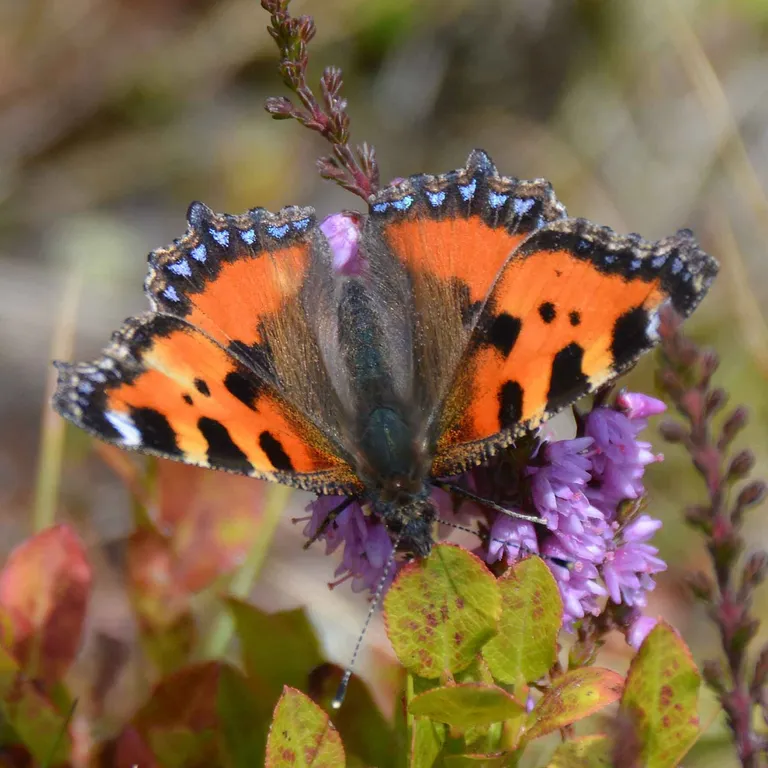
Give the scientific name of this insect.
Aglais urticae
